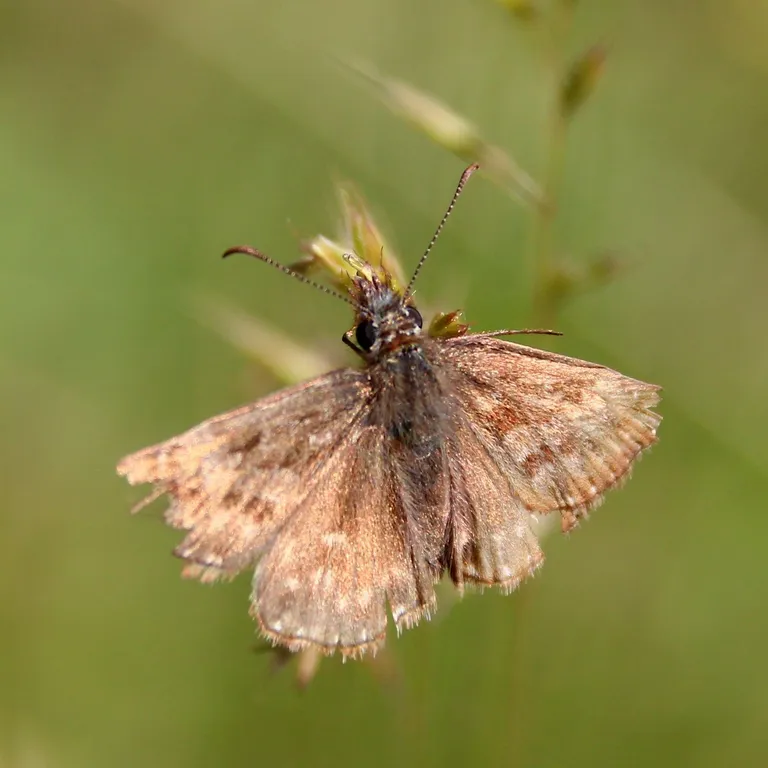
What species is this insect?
Erynnis tages
